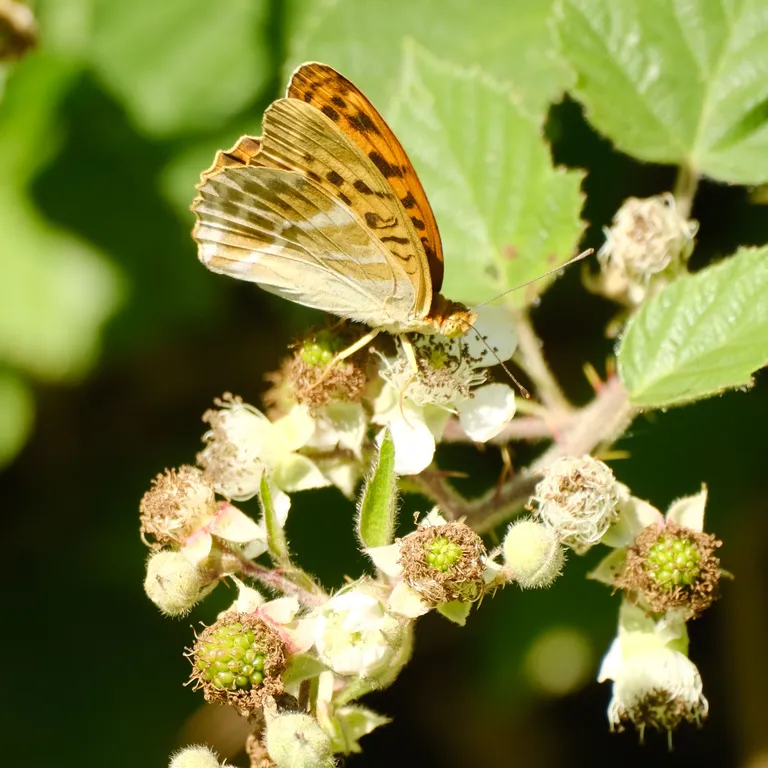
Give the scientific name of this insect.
Argynnis paphia
